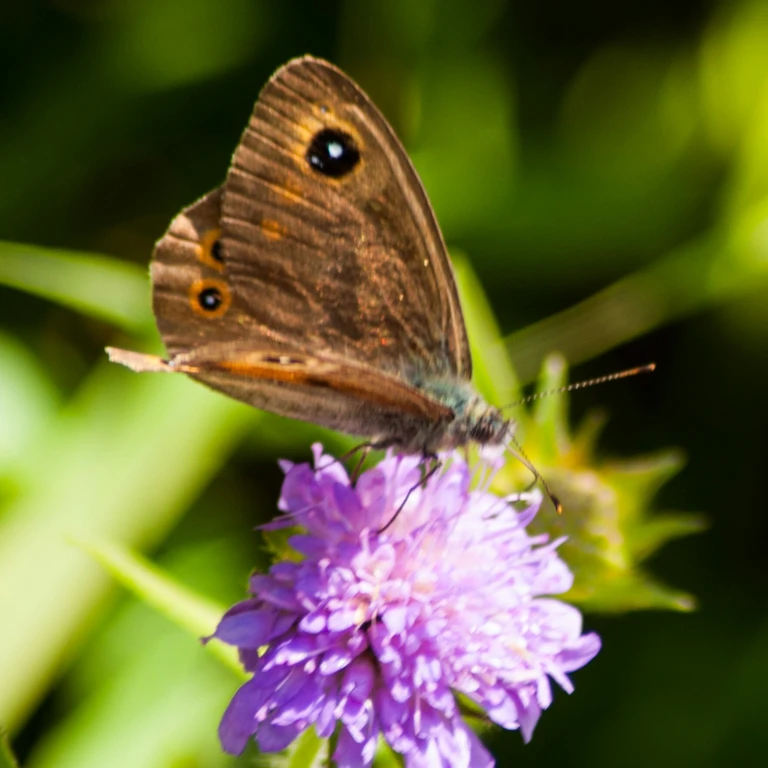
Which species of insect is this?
Lasiommata maera (also Pararge maera)
